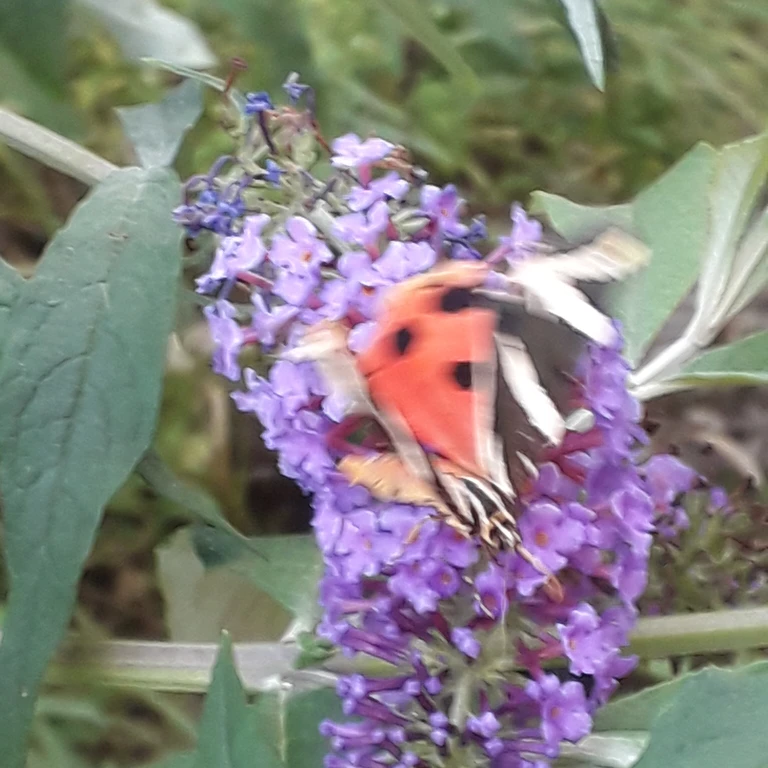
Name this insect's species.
Euplagia quadripunctaria
